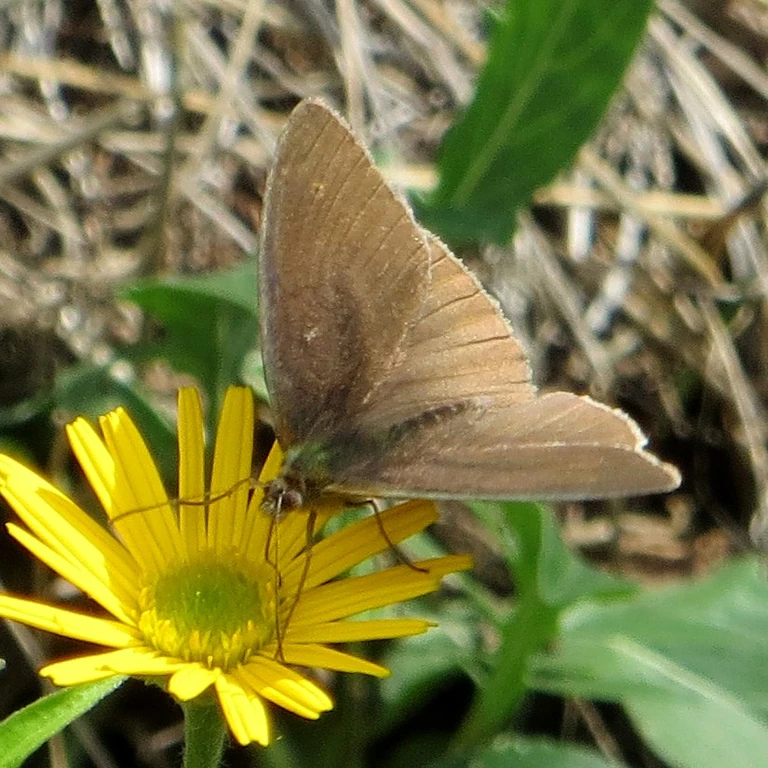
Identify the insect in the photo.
Maniola jurtina
